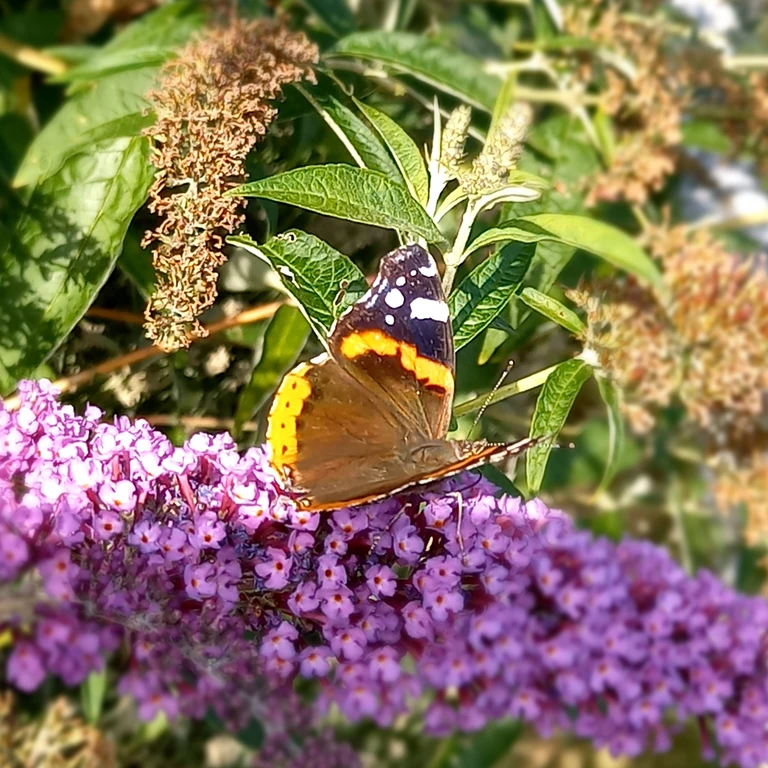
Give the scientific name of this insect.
Vanessa atalanta
